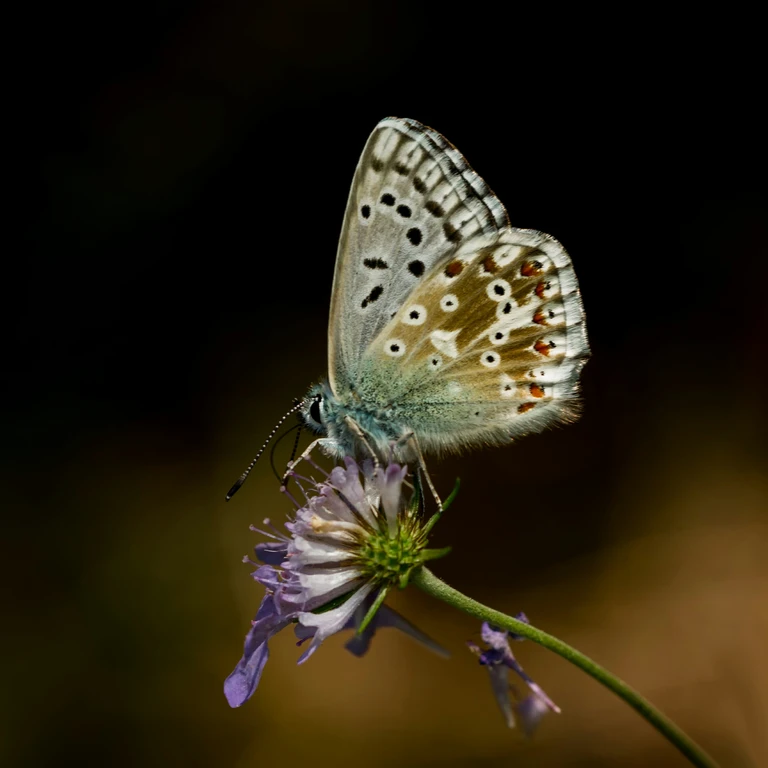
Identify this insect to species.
Lysandra coridon
